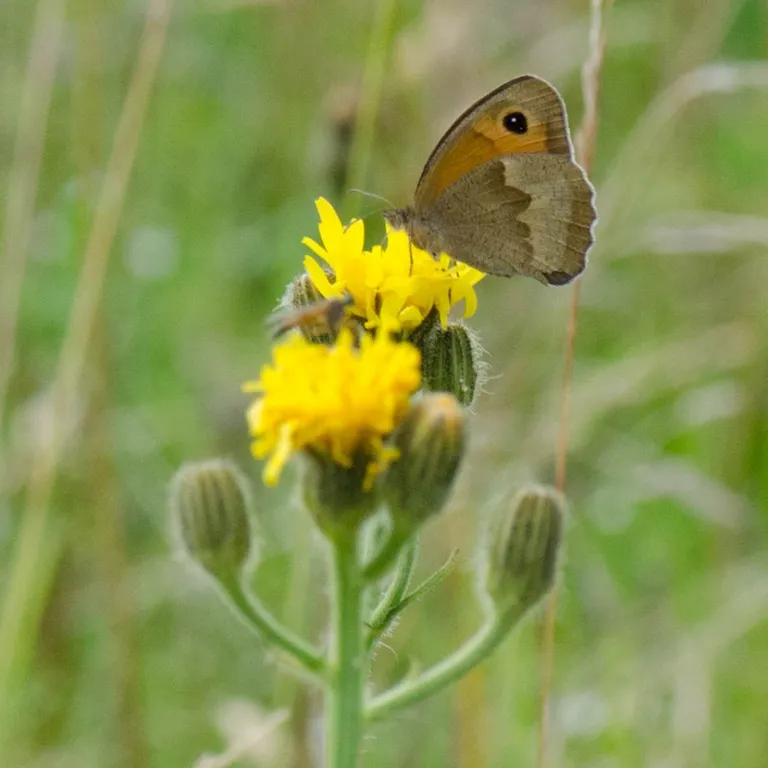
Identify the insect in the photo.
Maniola jurtina
